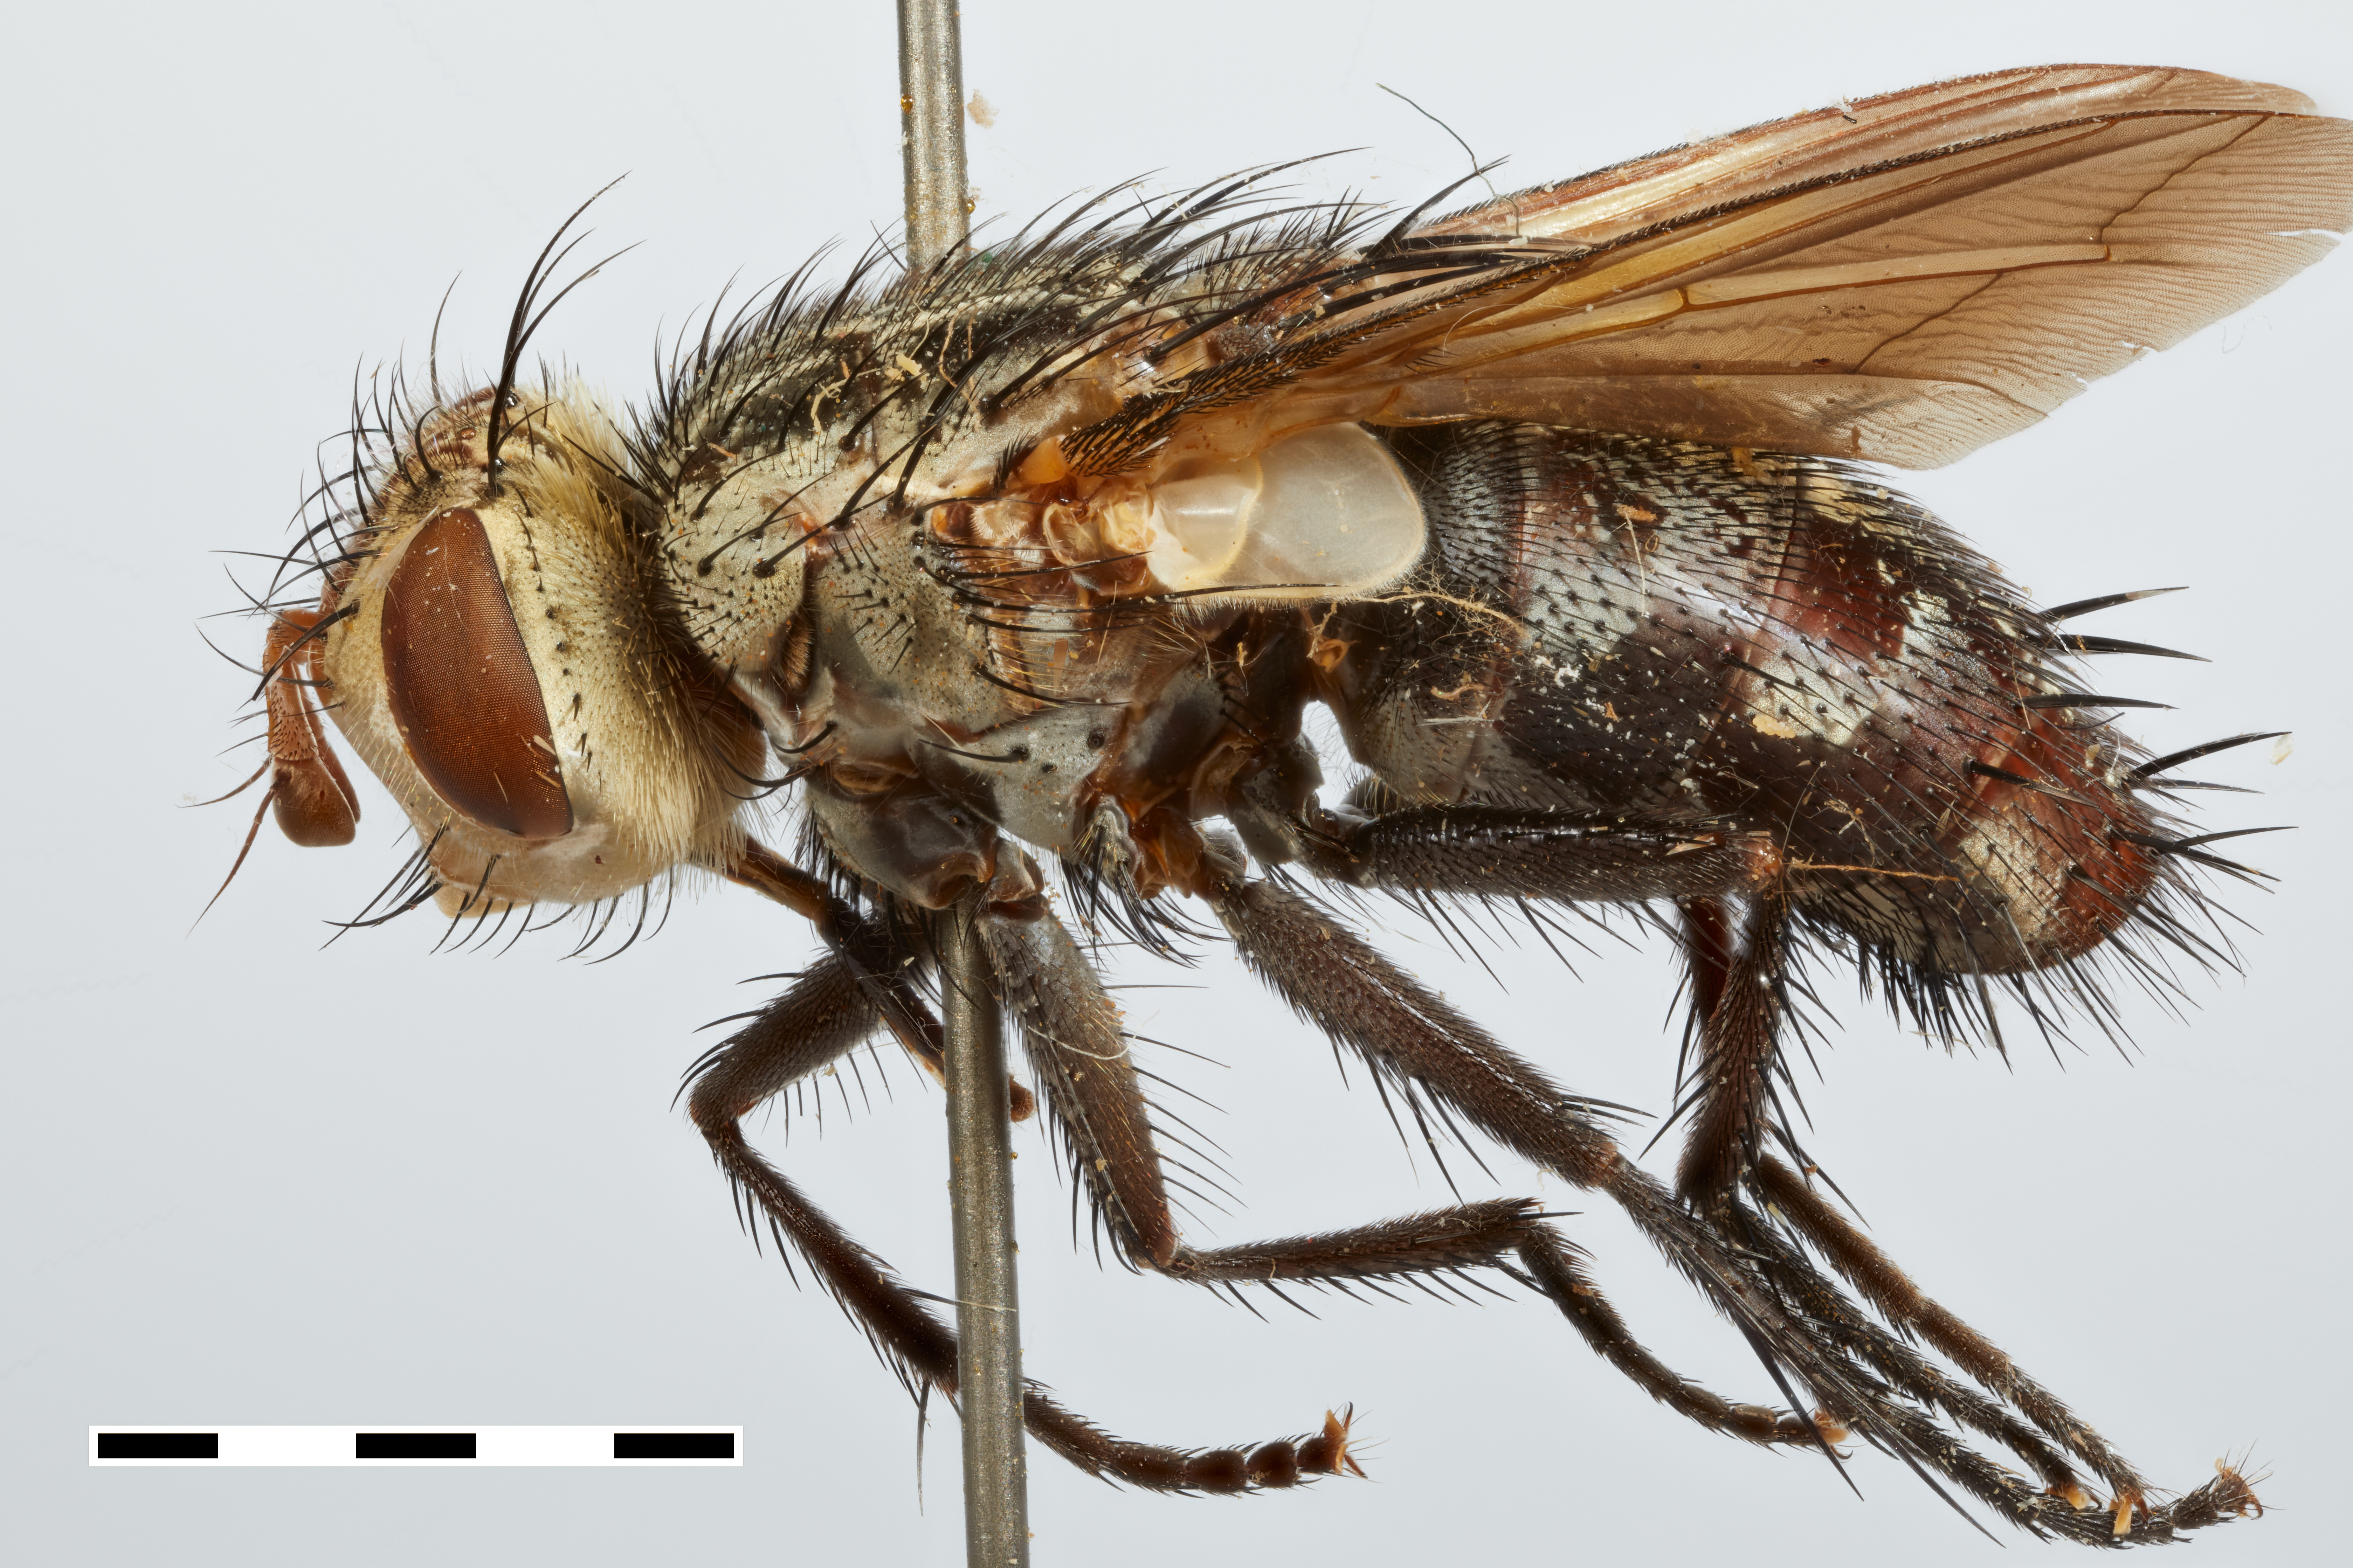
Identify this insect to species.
Acuphocera varia
